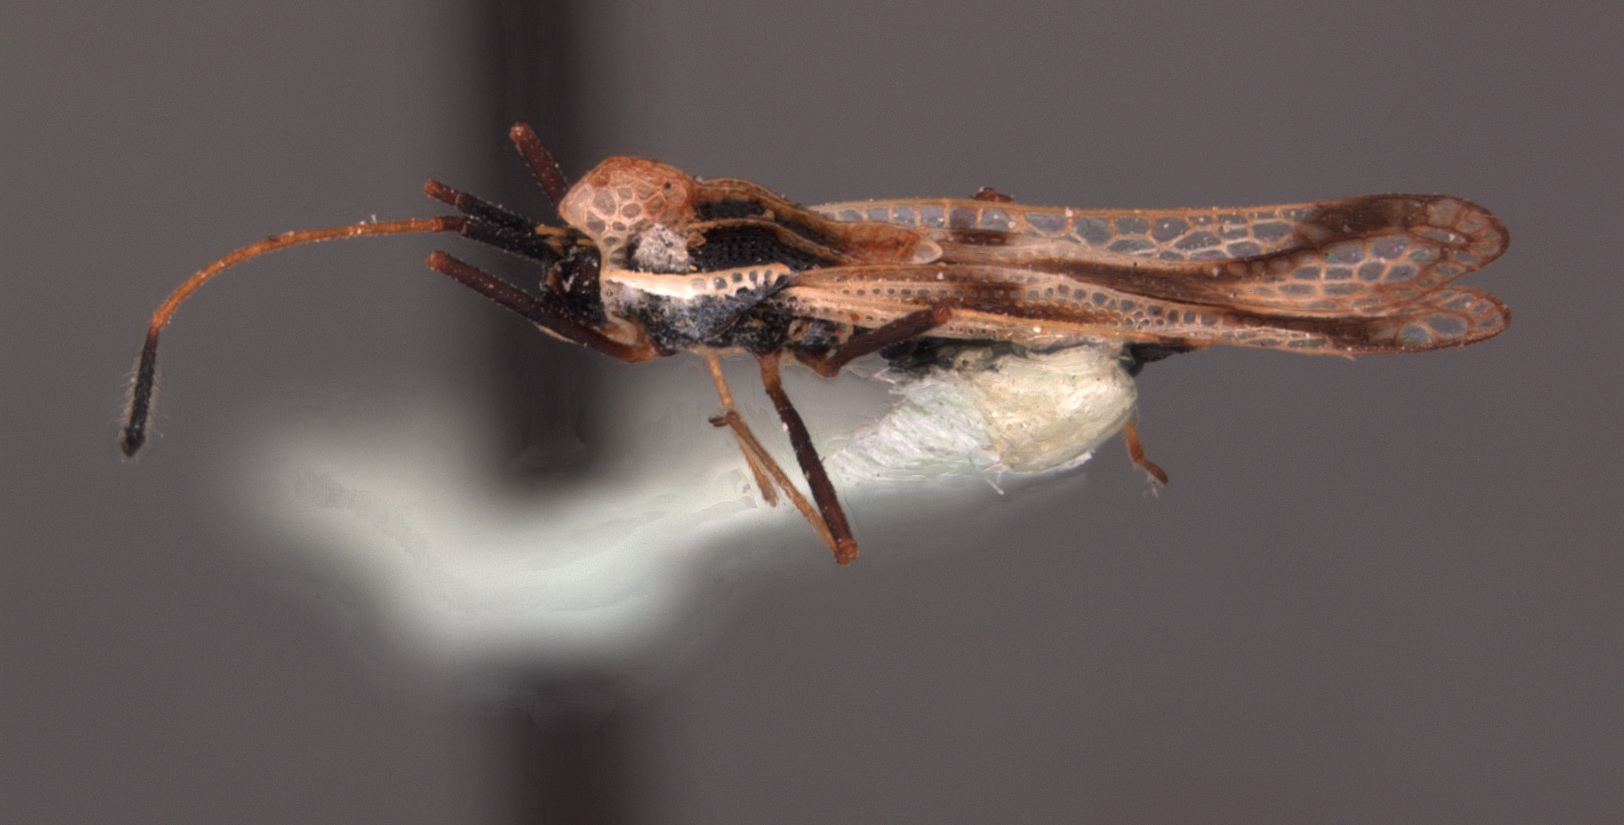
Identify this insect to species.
Leptopharsa madrigali
